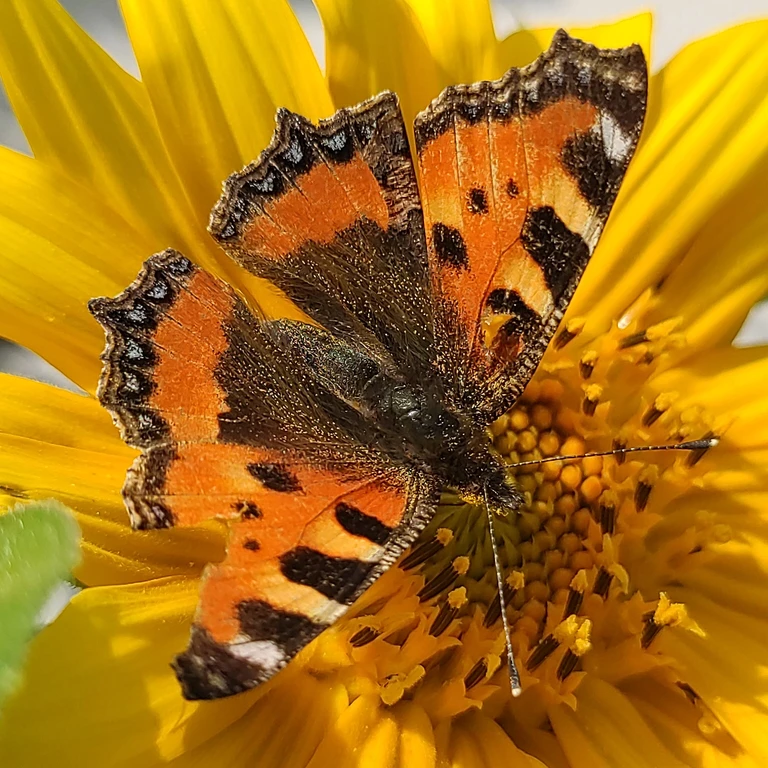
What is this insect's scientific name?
Aglais urticae
